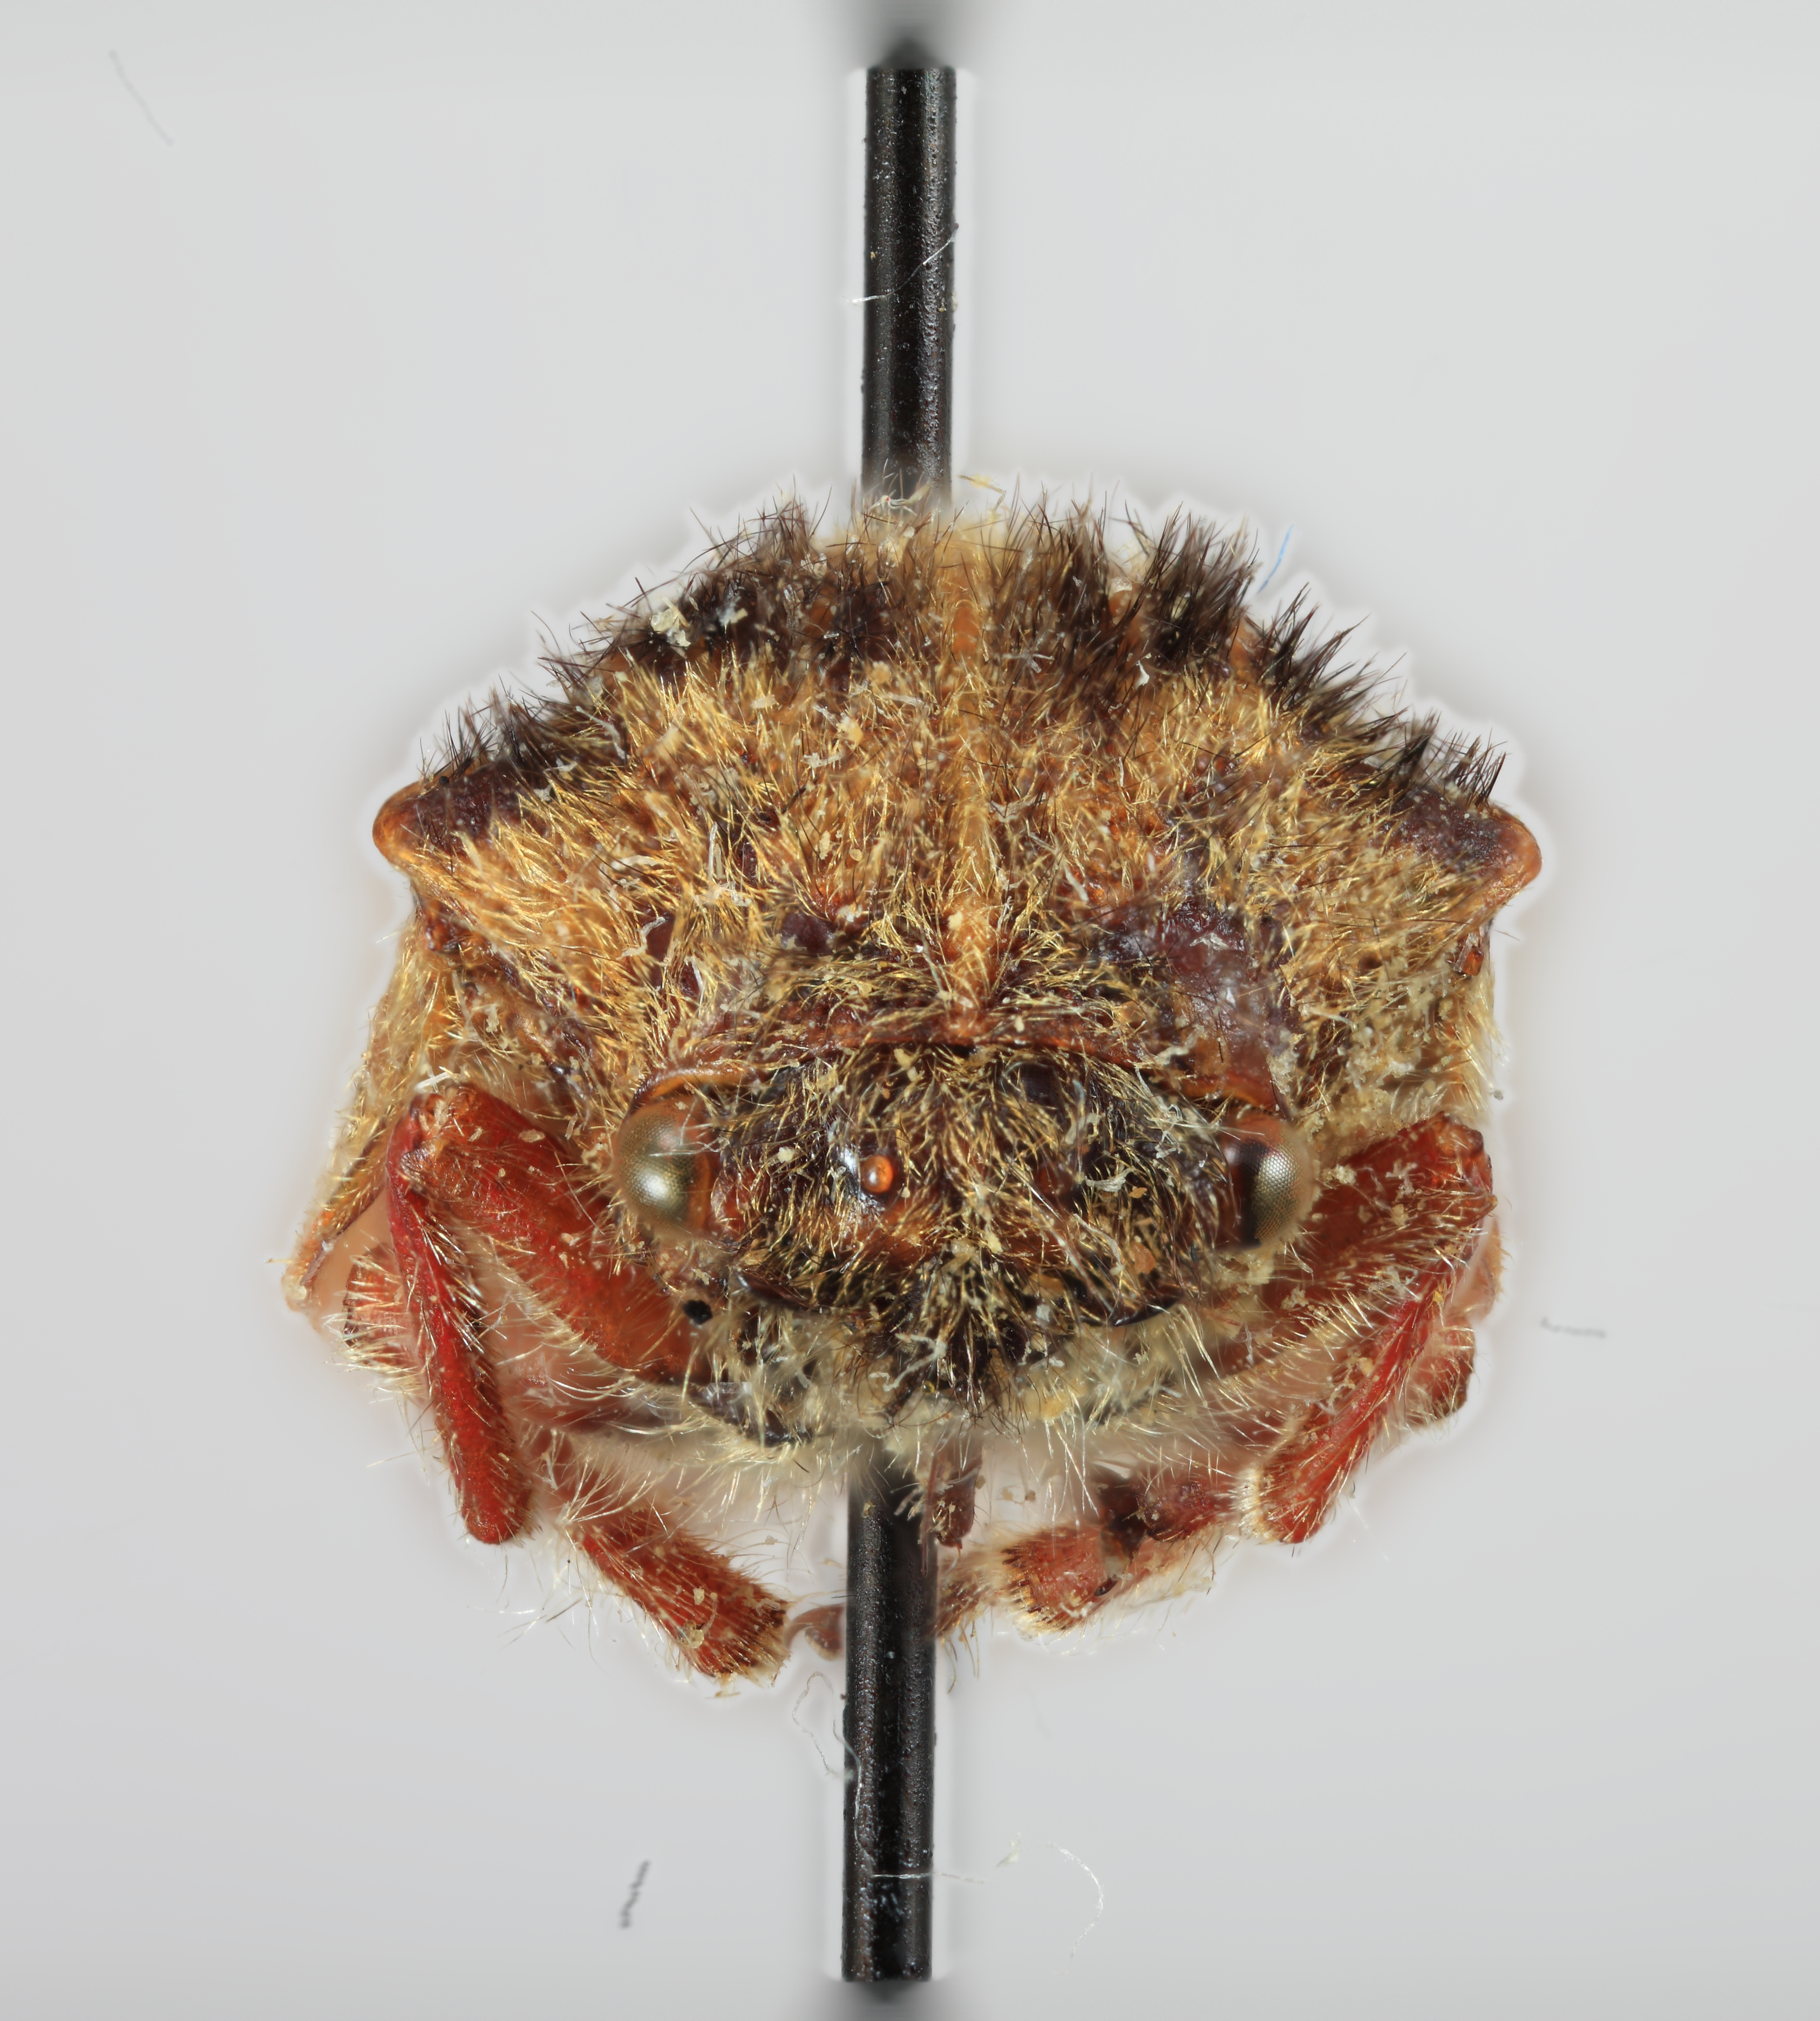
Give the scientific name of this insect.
Metcalfiella careacalignea
